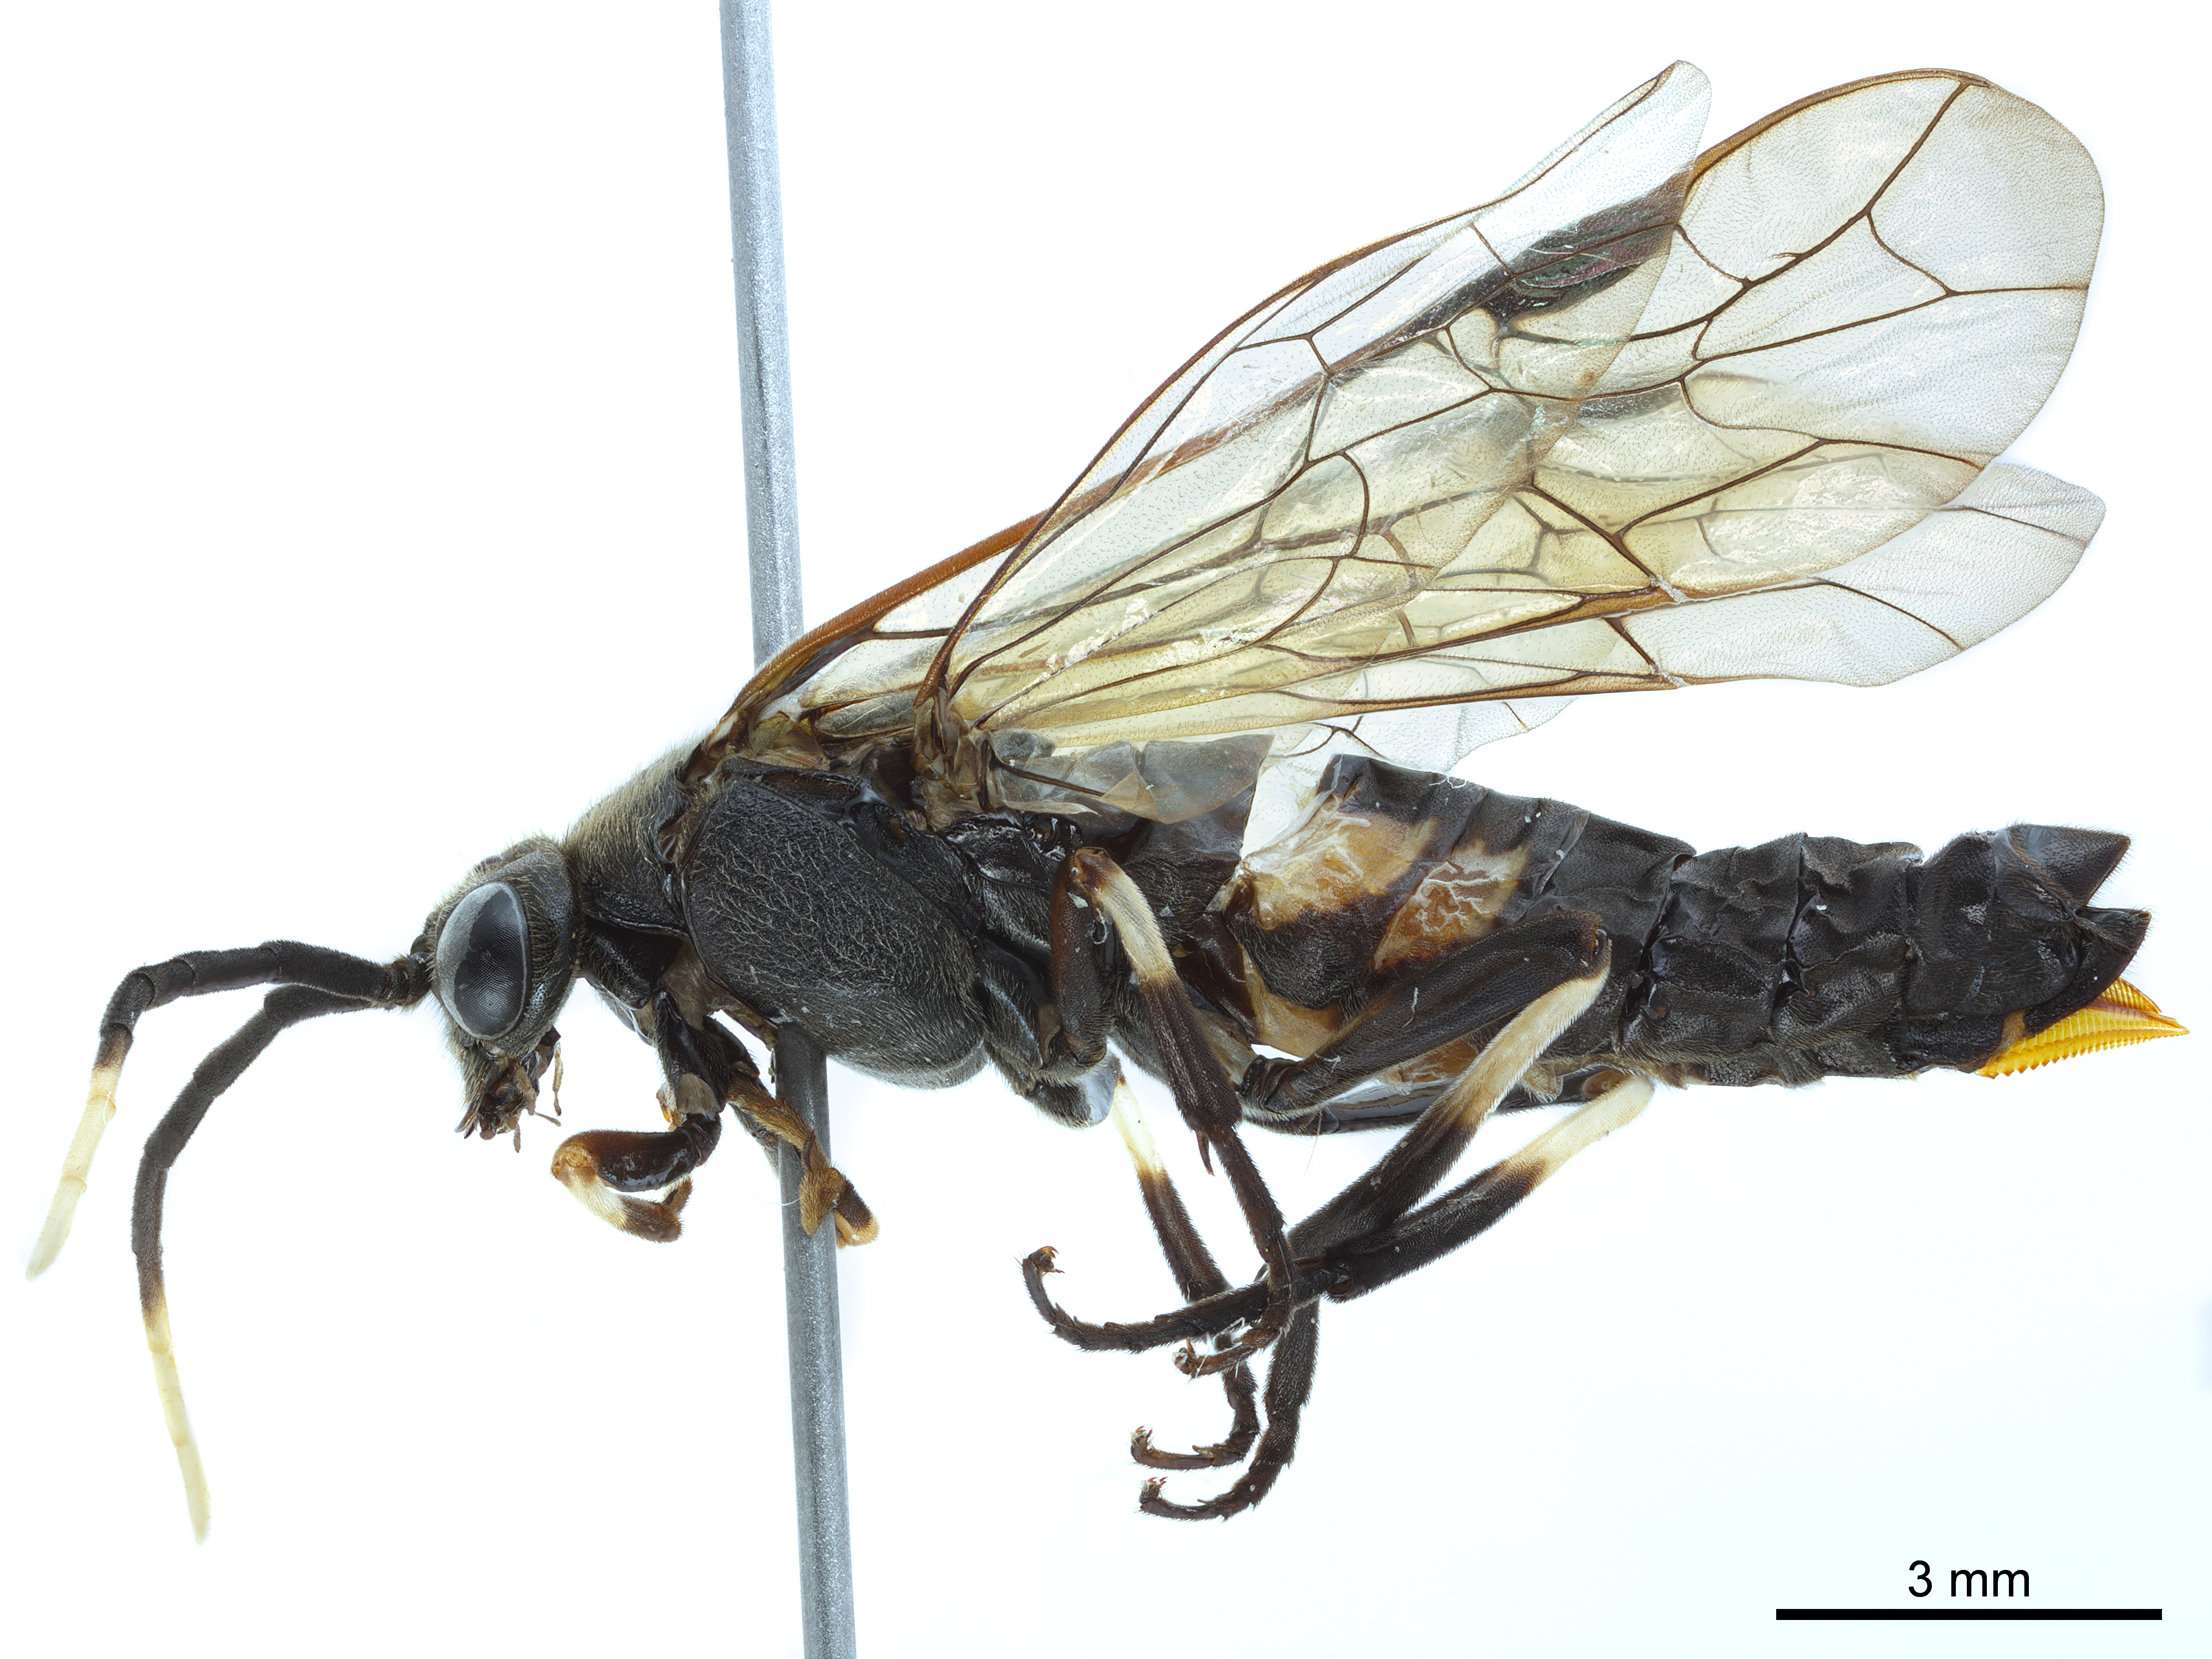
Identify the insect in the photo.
Megadineura grandis
